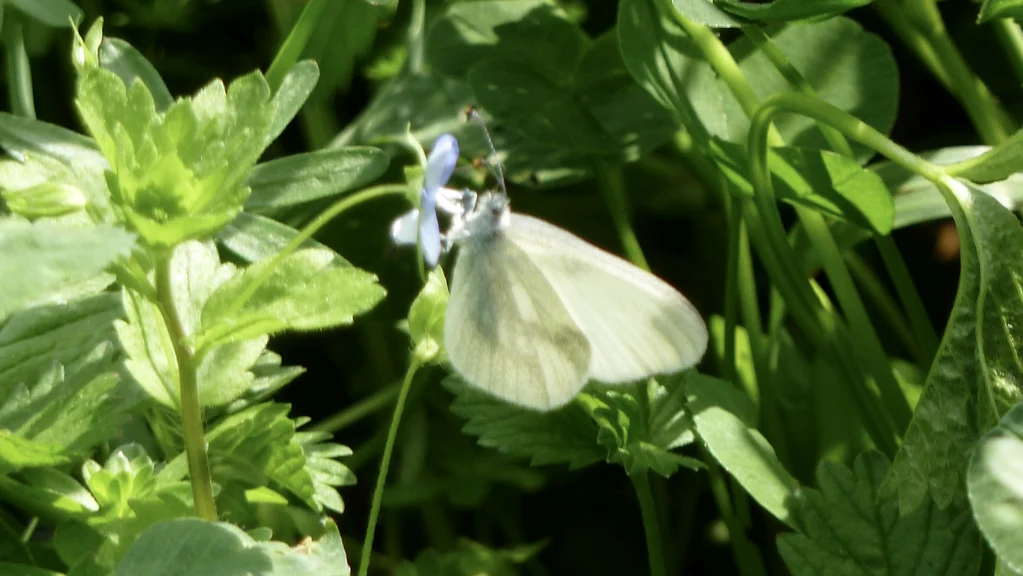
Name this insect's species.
Leptidea sinapis/juvernica
